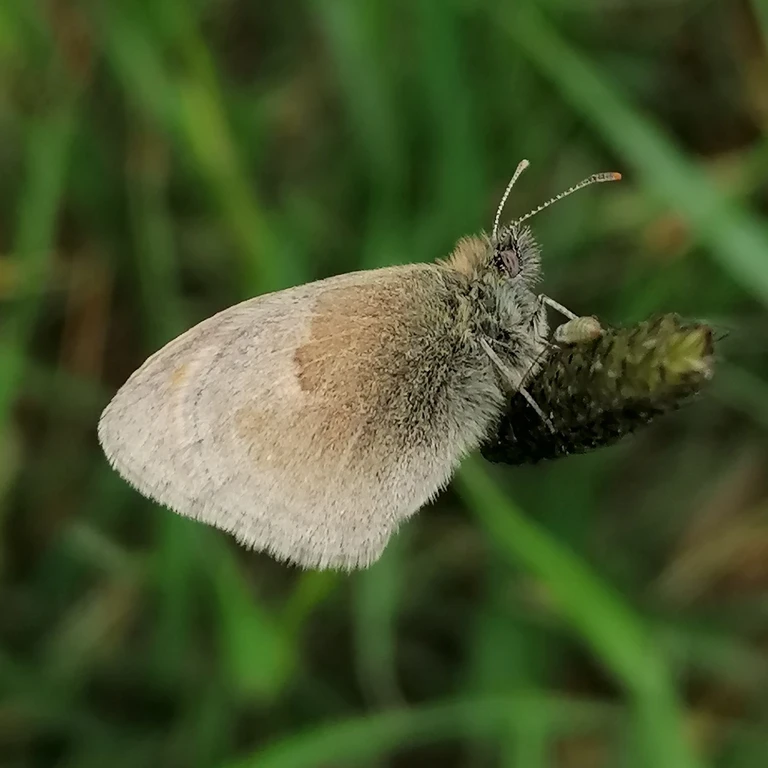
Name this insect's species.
Coenonympha pamphilus
